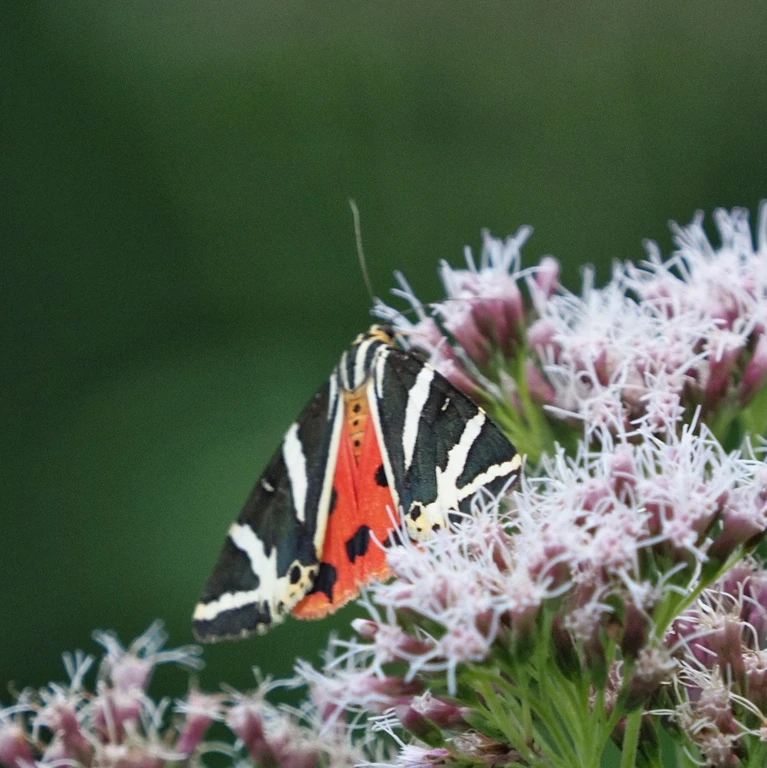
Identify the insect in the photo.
Euplagia quadripunctaria
